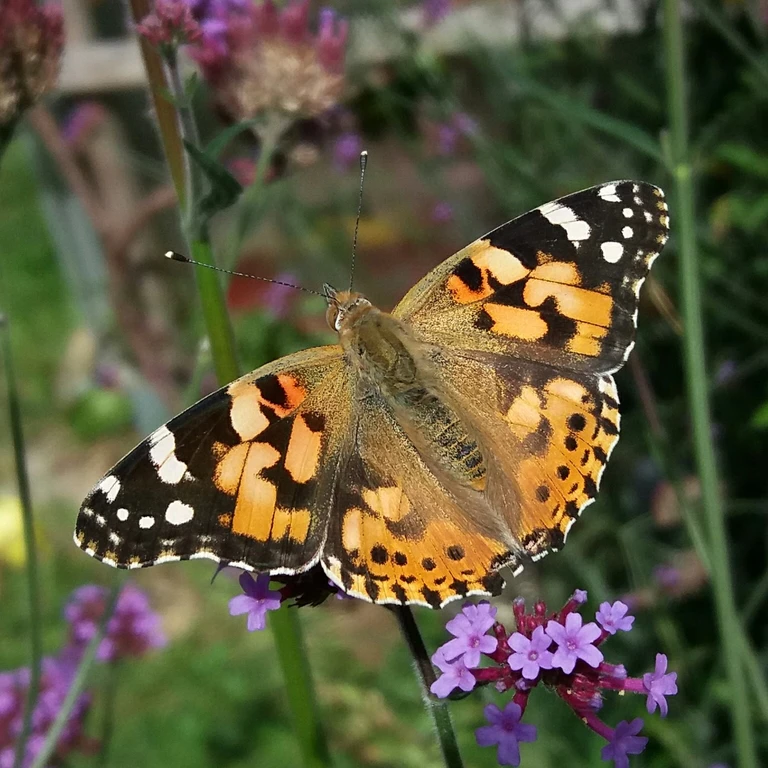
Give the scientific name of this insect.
Vanessa cardui
